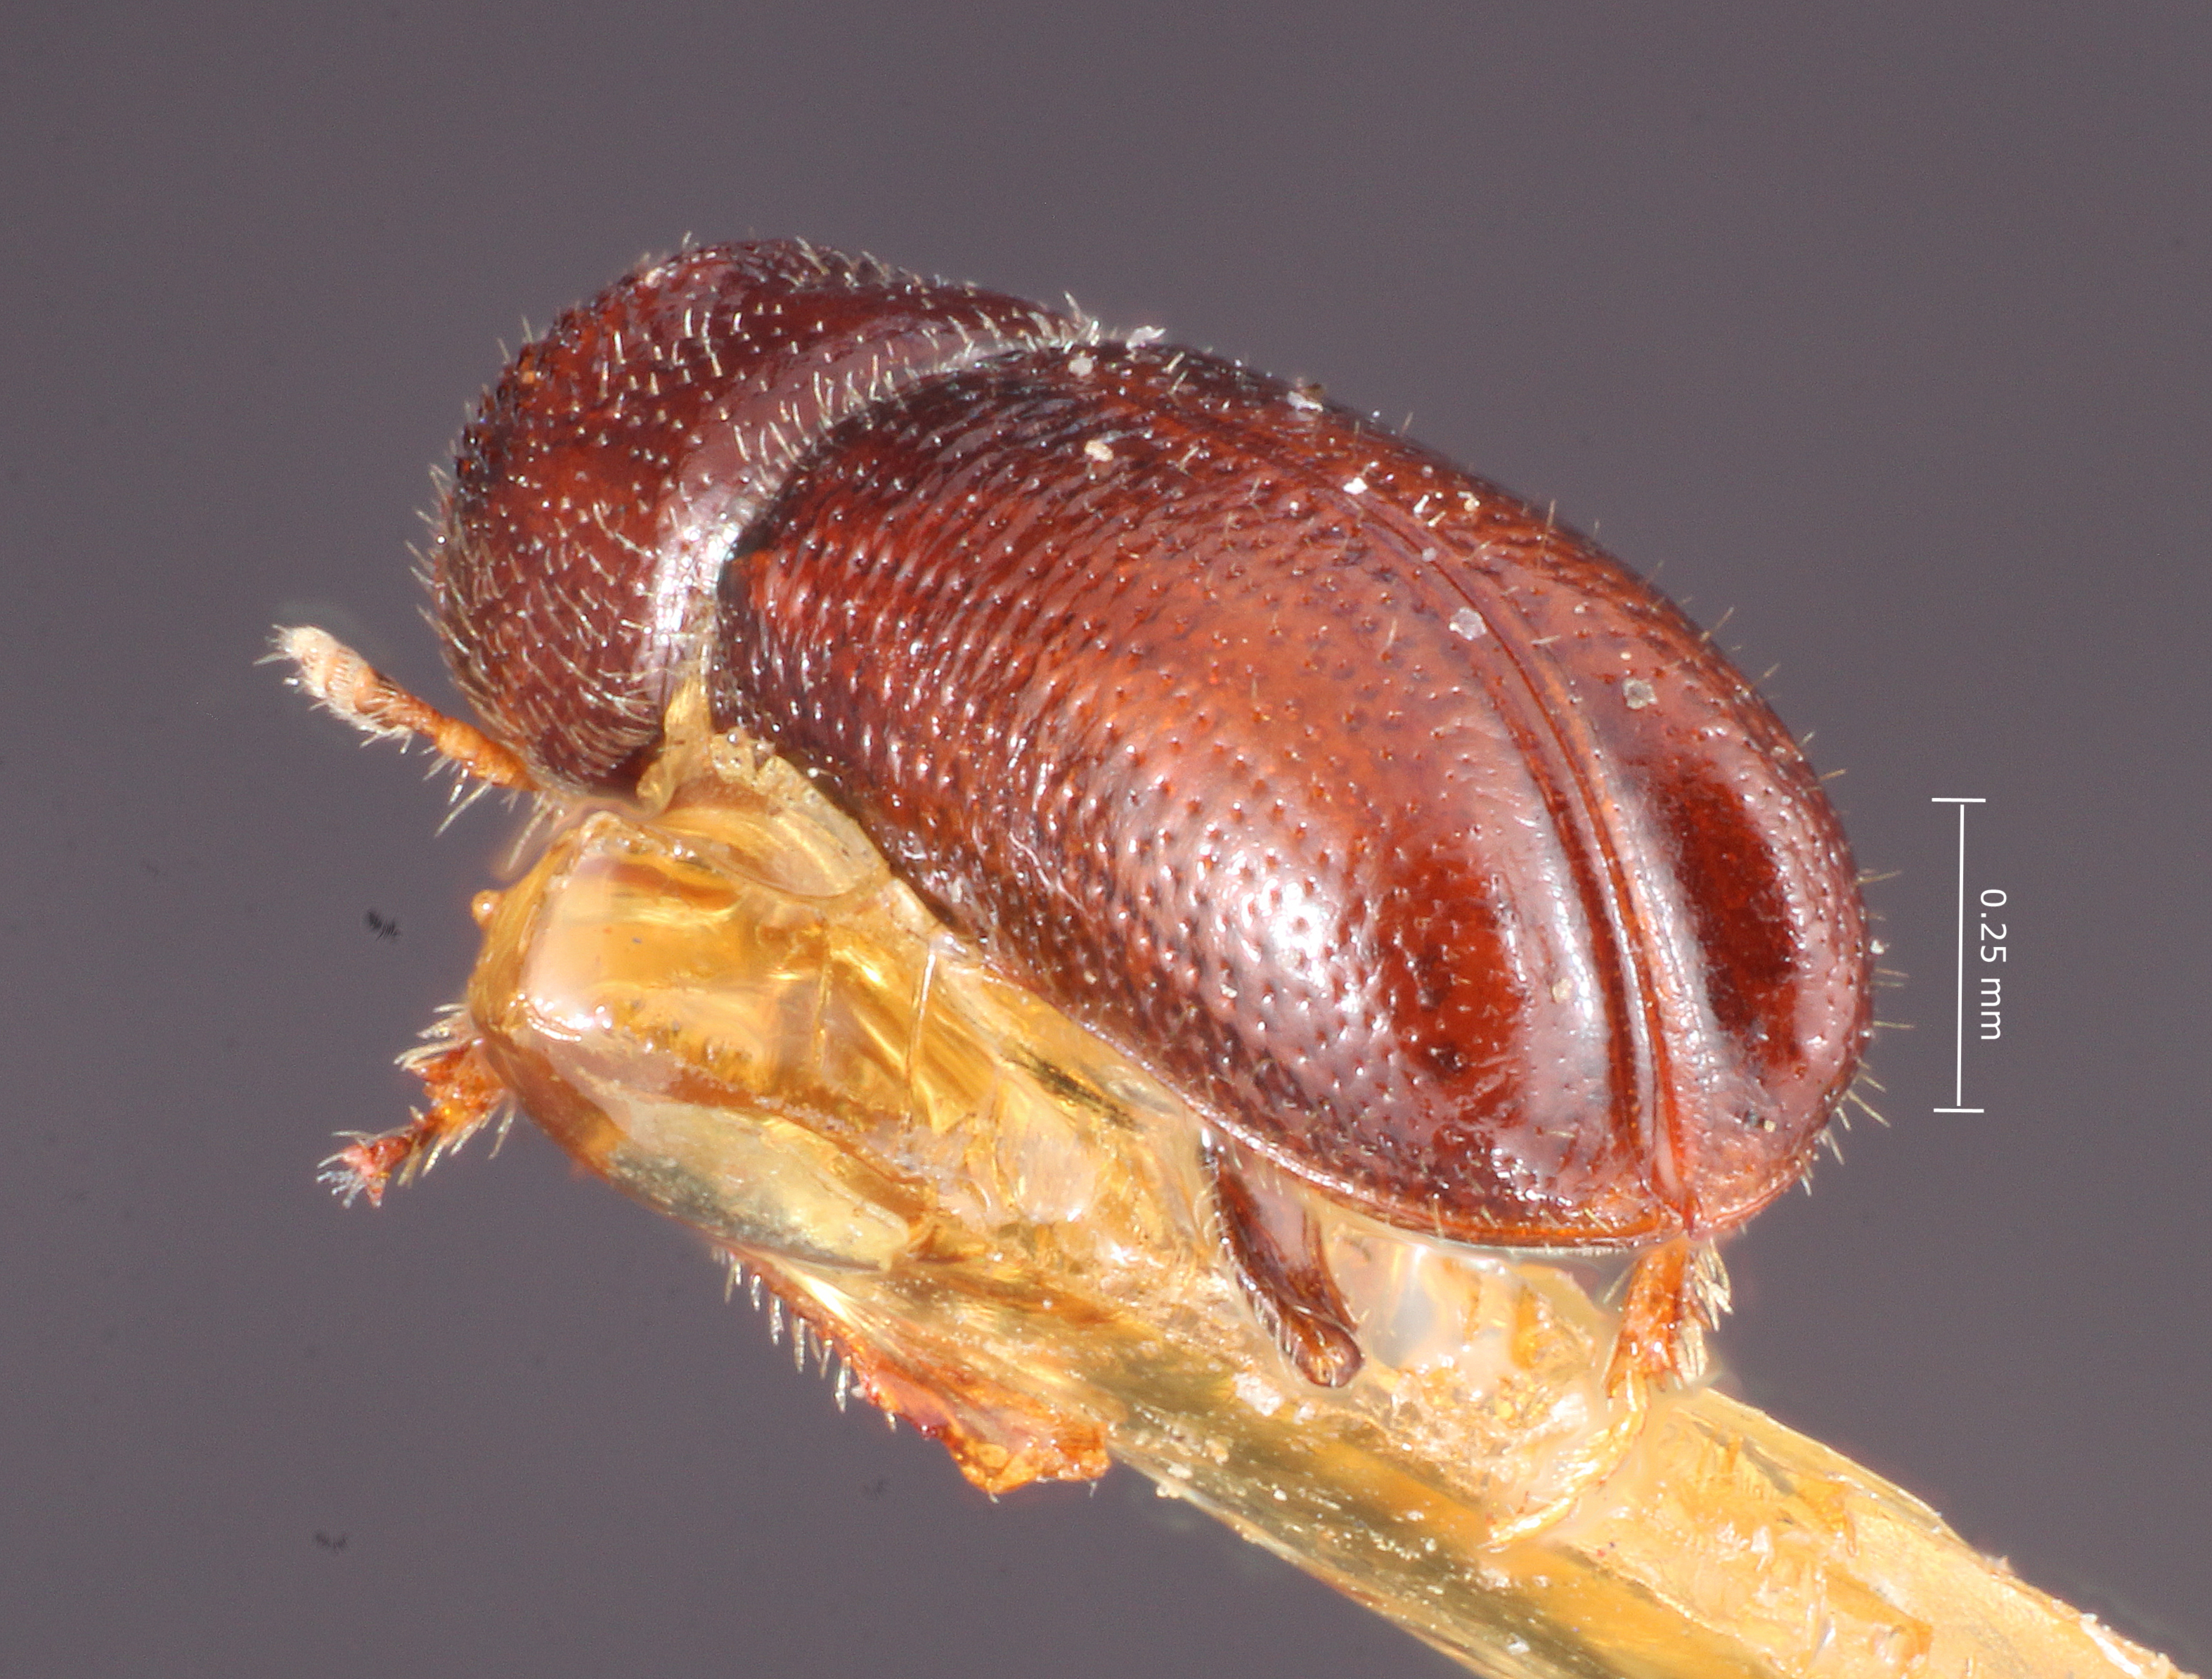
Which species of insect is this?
Pityophthorus angustus
